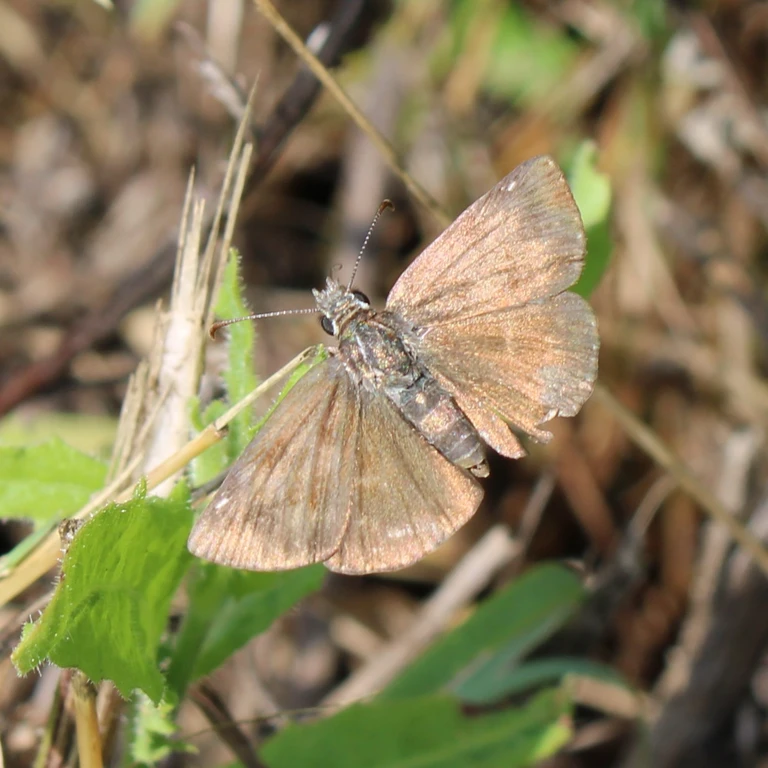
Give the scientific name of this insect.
Erynnis tages
